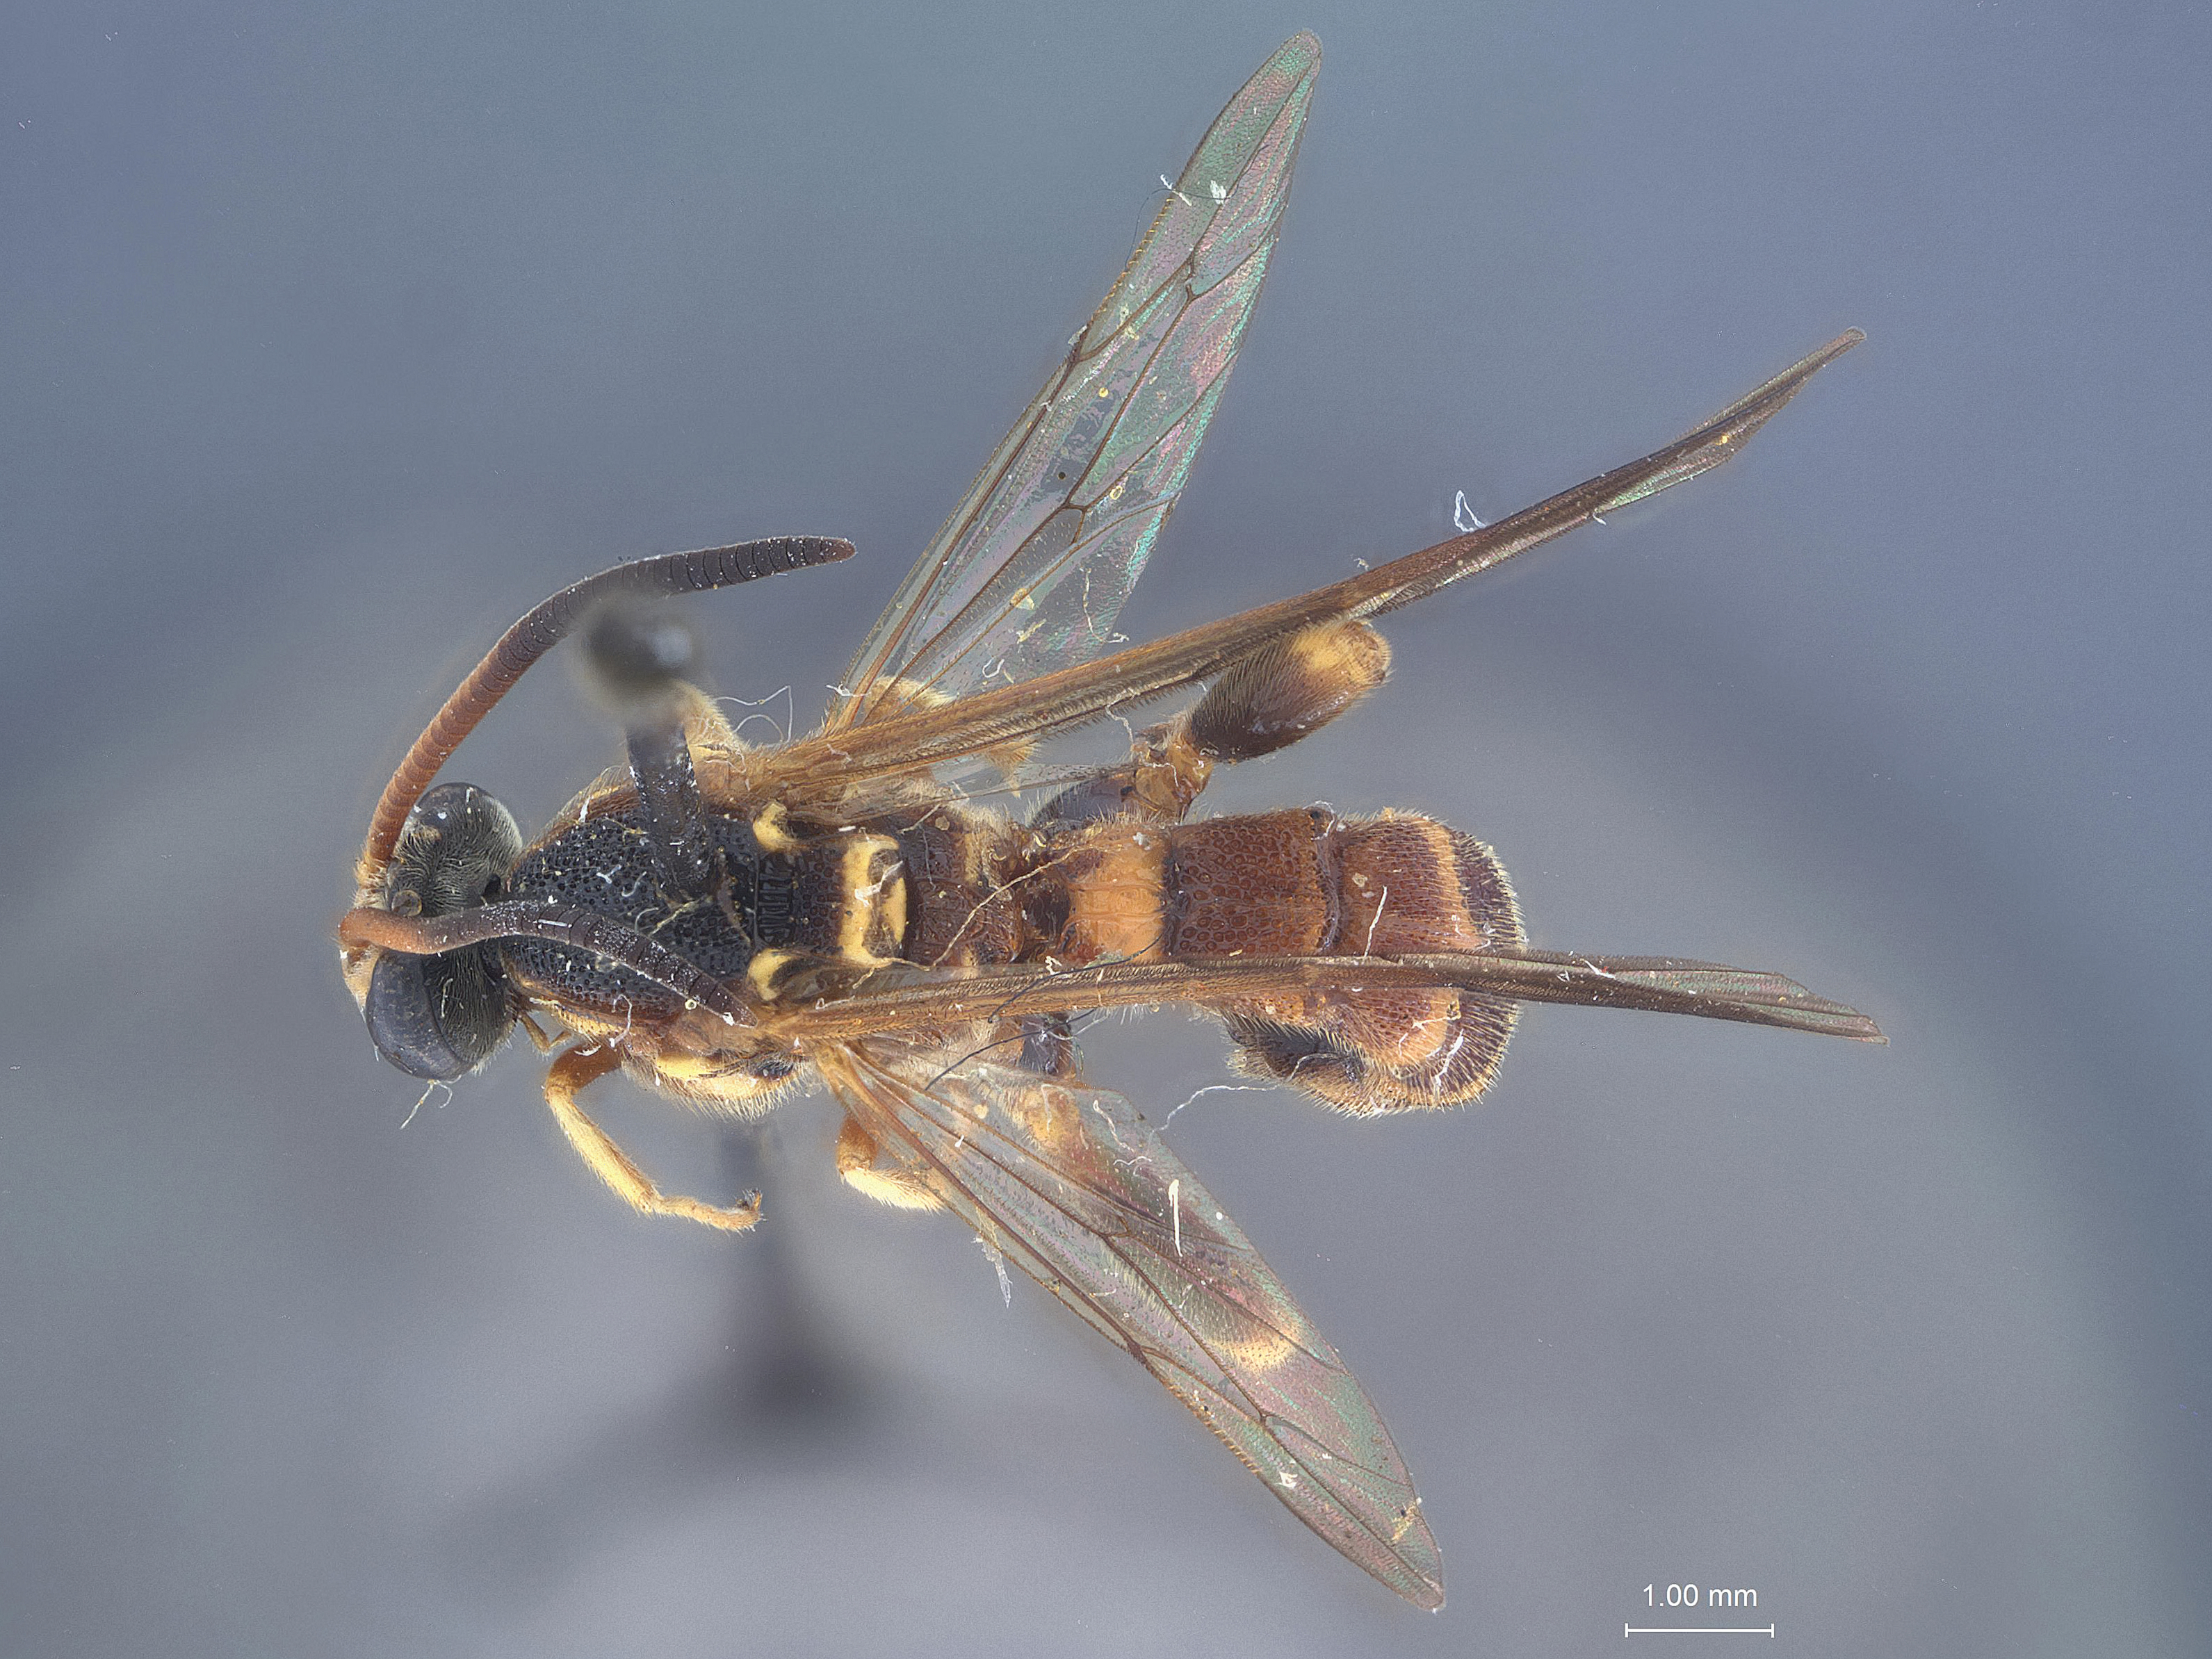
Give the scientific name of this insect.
Metopius errantius
